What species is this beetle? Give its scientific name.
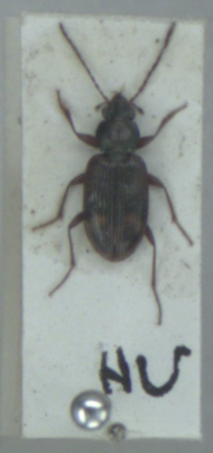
Bembidion dentellum
